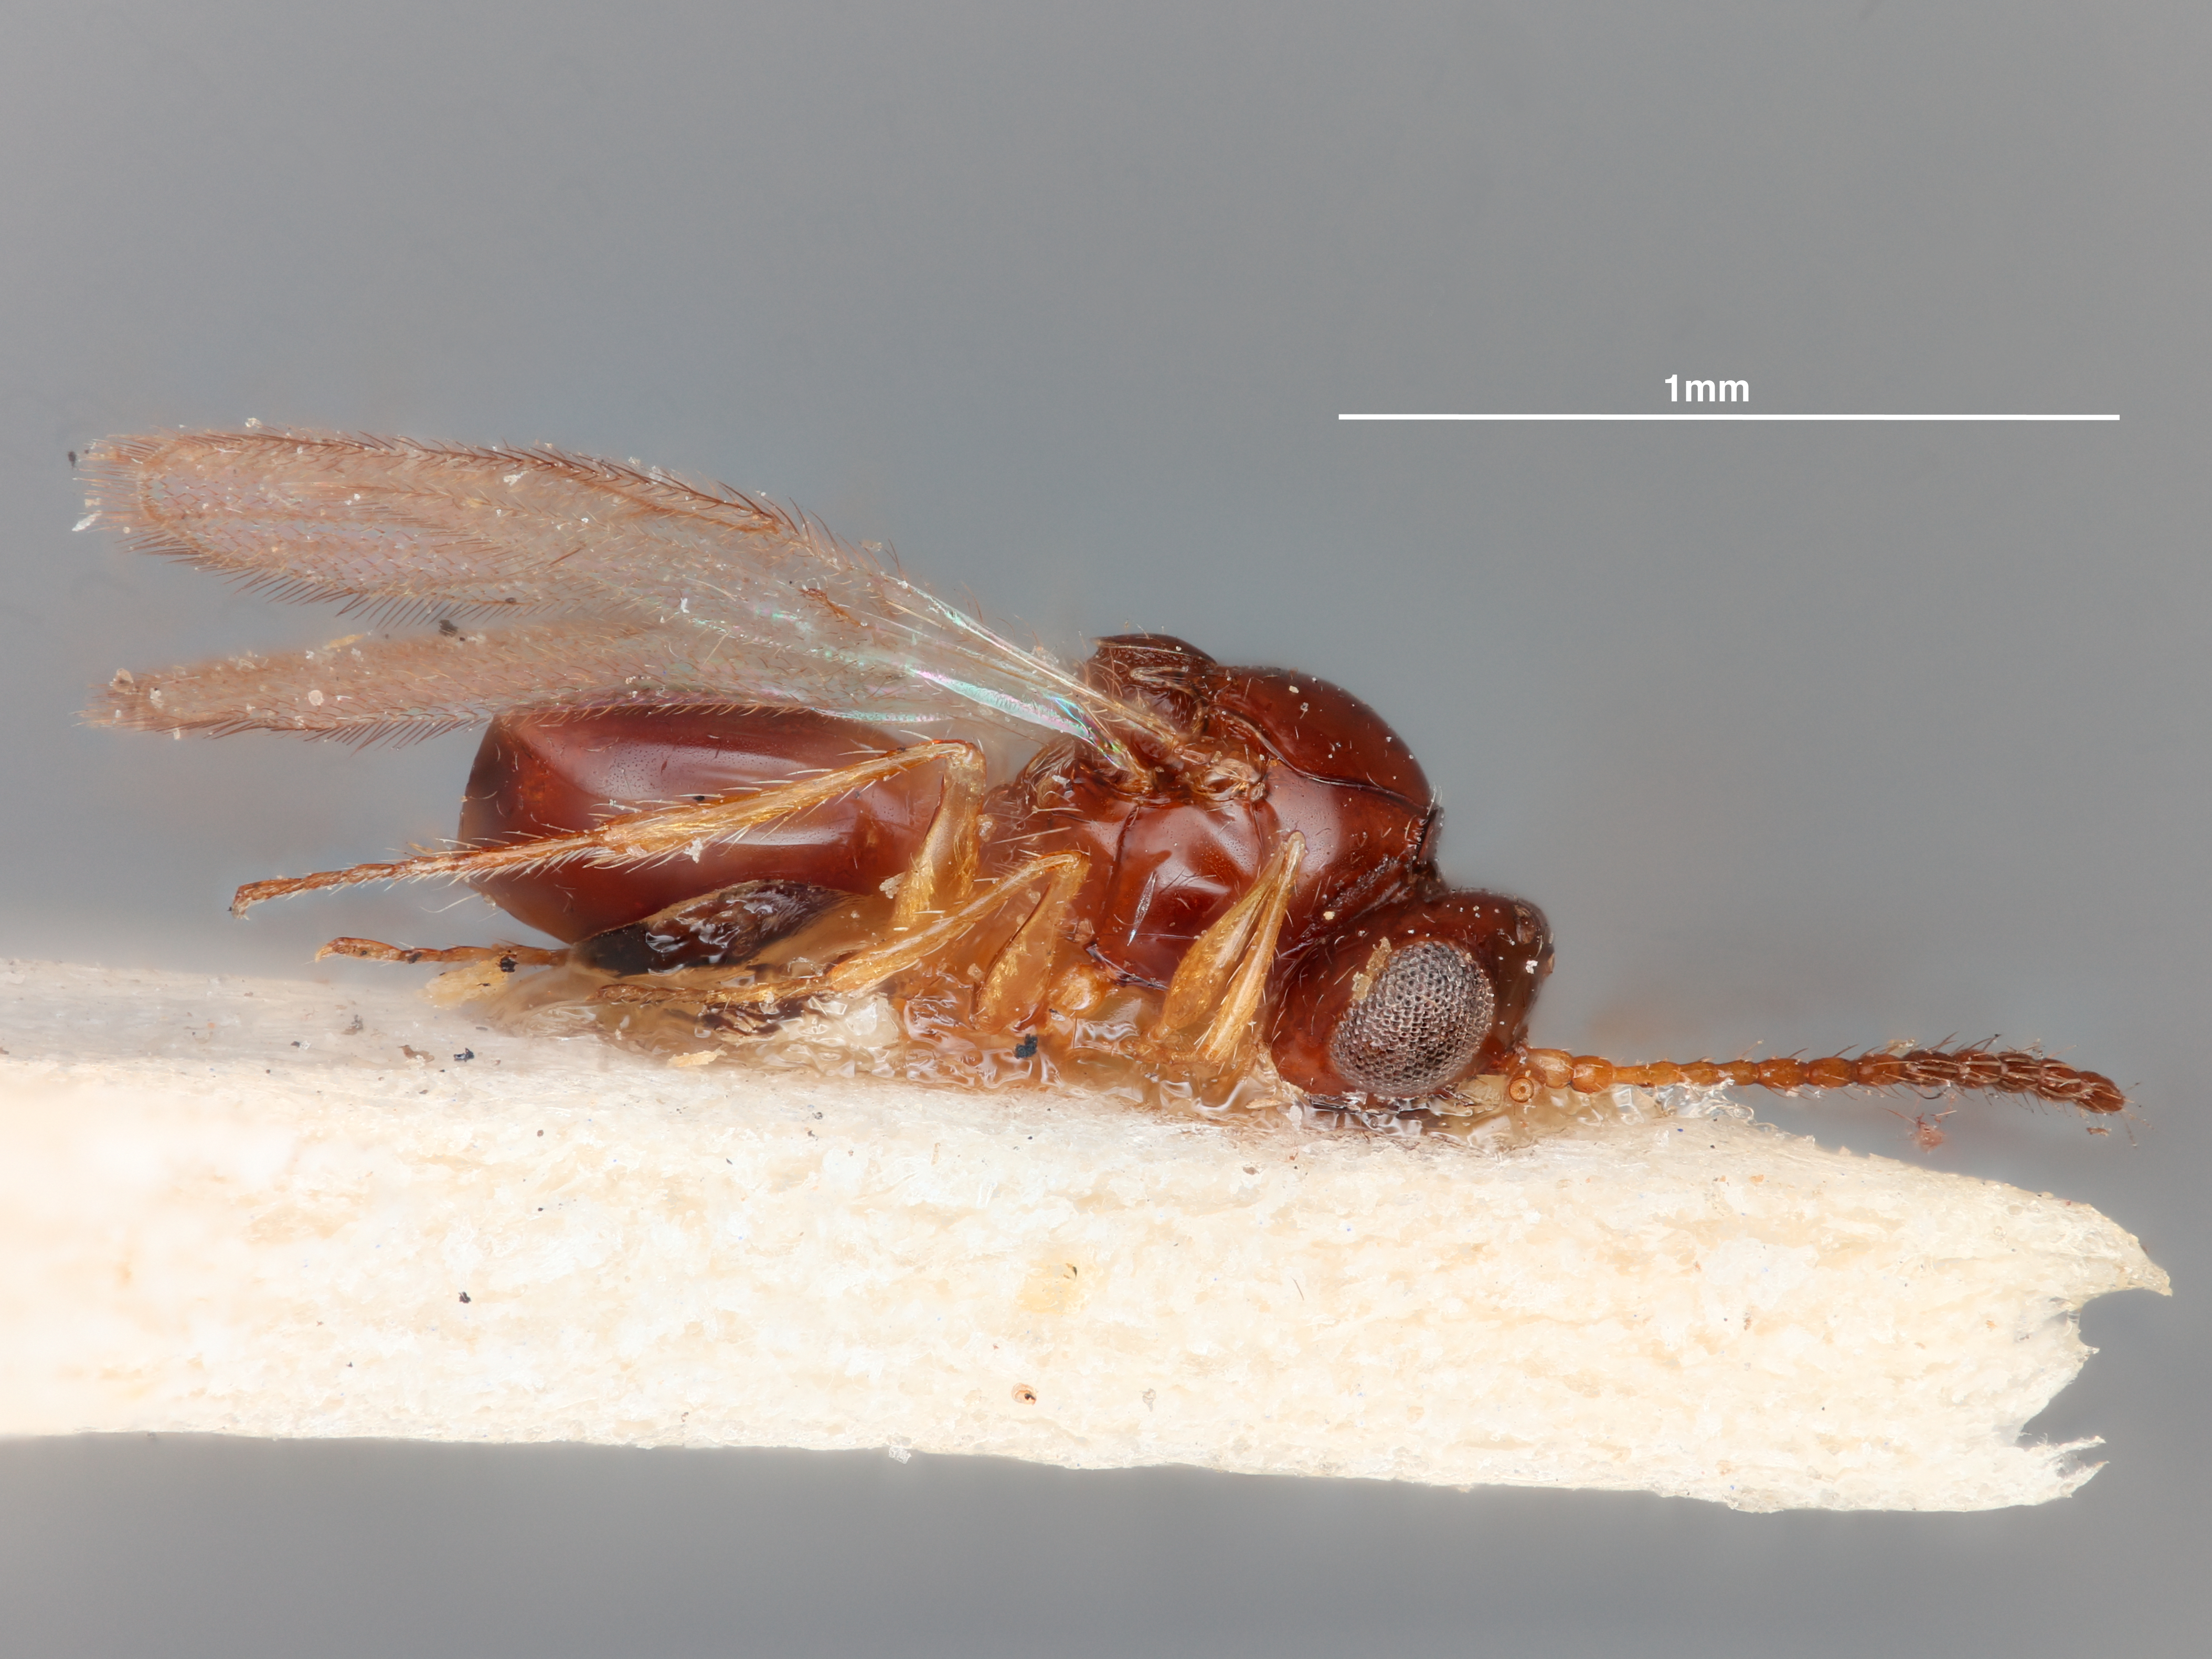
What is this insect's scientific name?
Eucoela unifoveata
